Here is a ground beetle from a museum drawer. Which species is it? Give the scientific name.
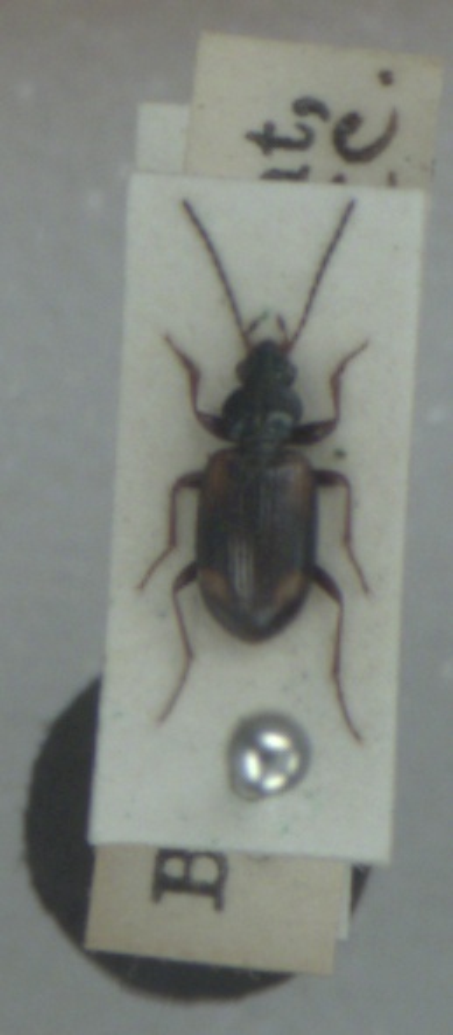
Bembidion bruxellense
